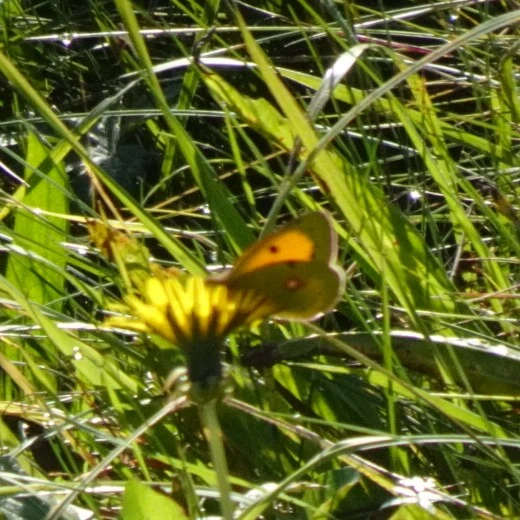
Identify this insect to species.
Colias croceus
